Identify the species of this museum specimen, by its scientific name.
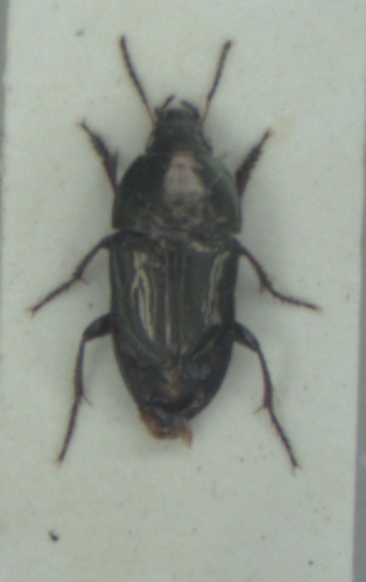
Amara aenea
